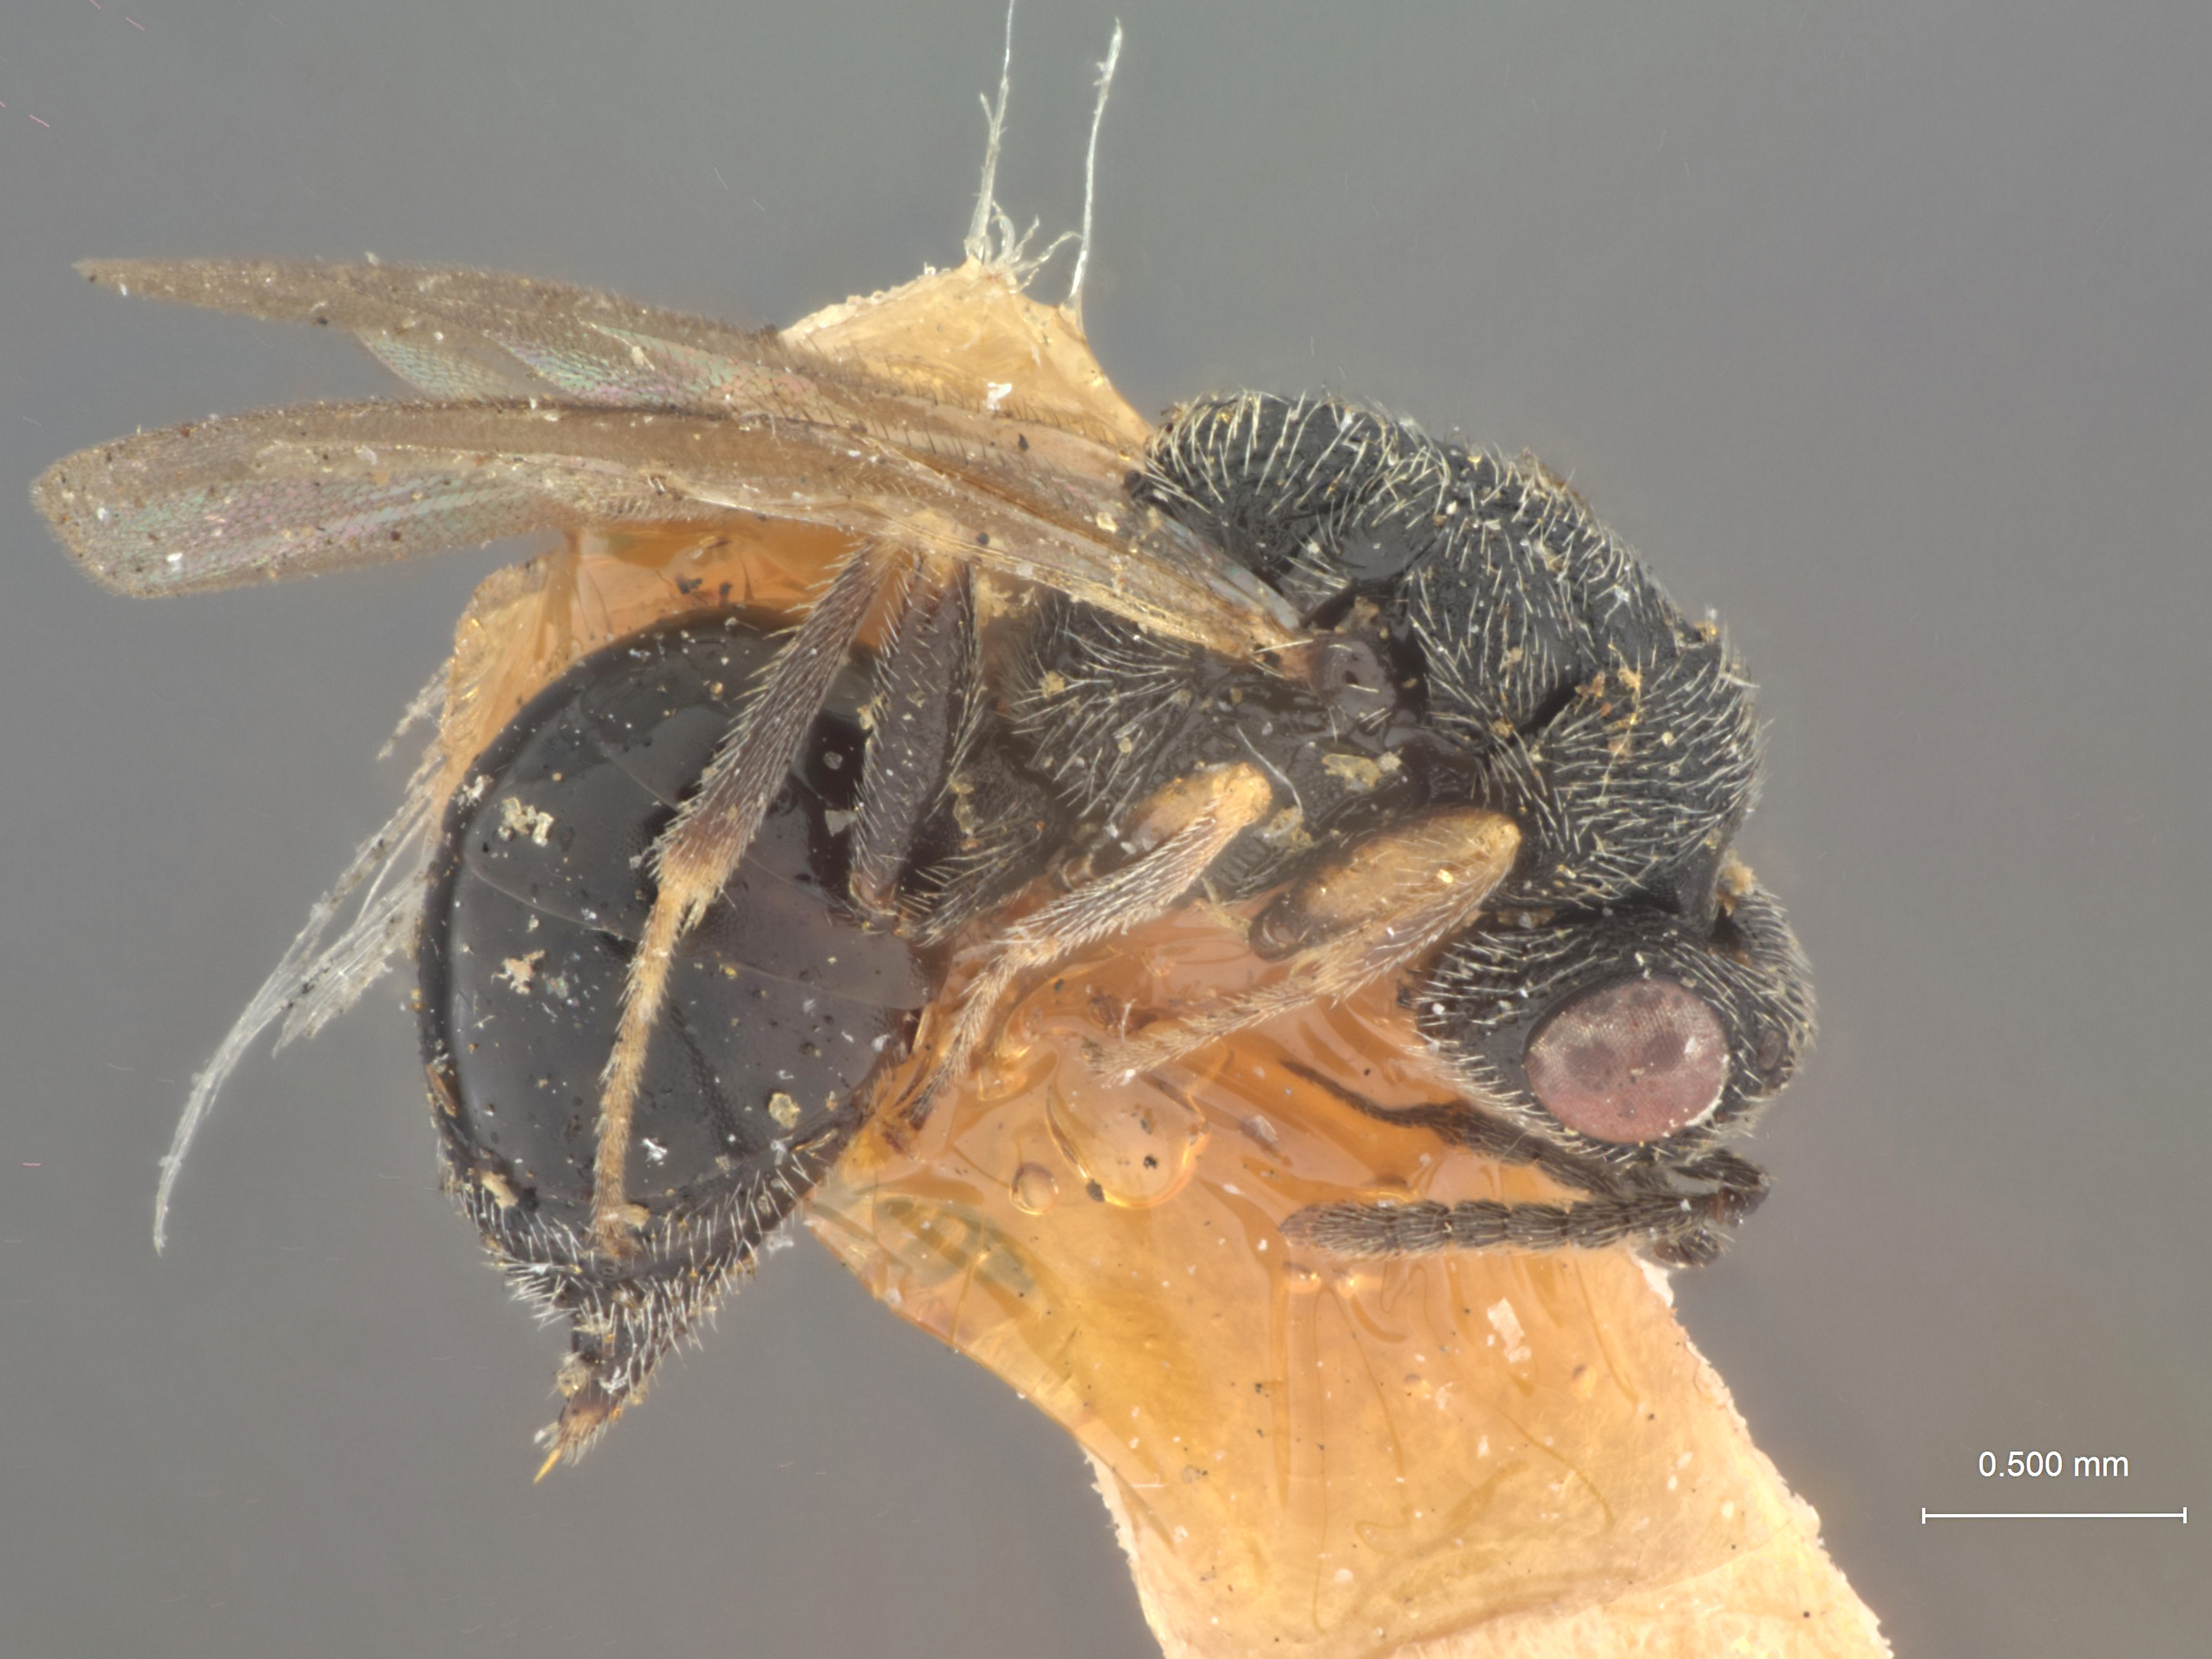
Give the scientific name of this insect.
Eurytoma calcarea
